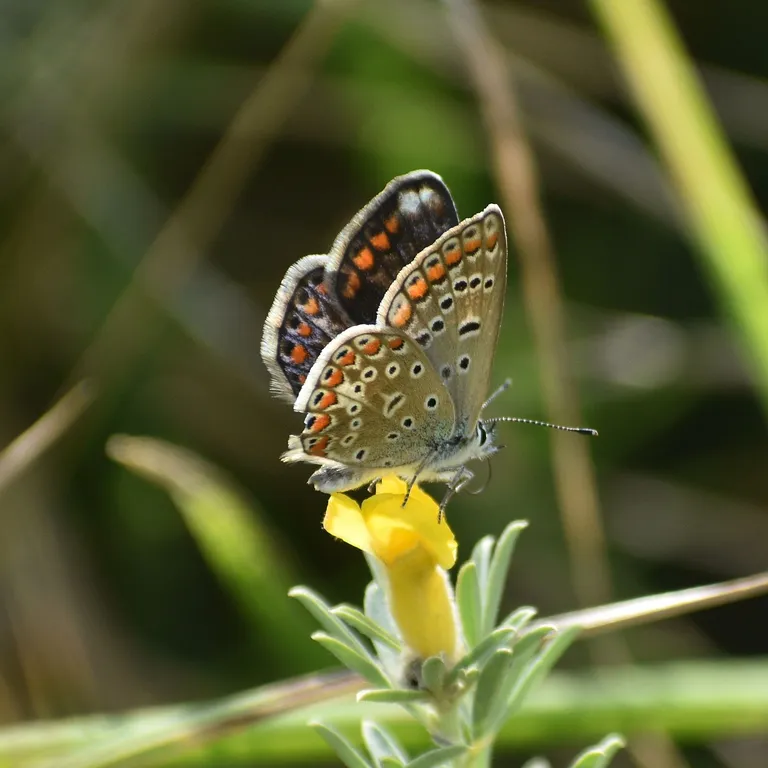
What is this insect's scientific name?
Polyommatus icarus
